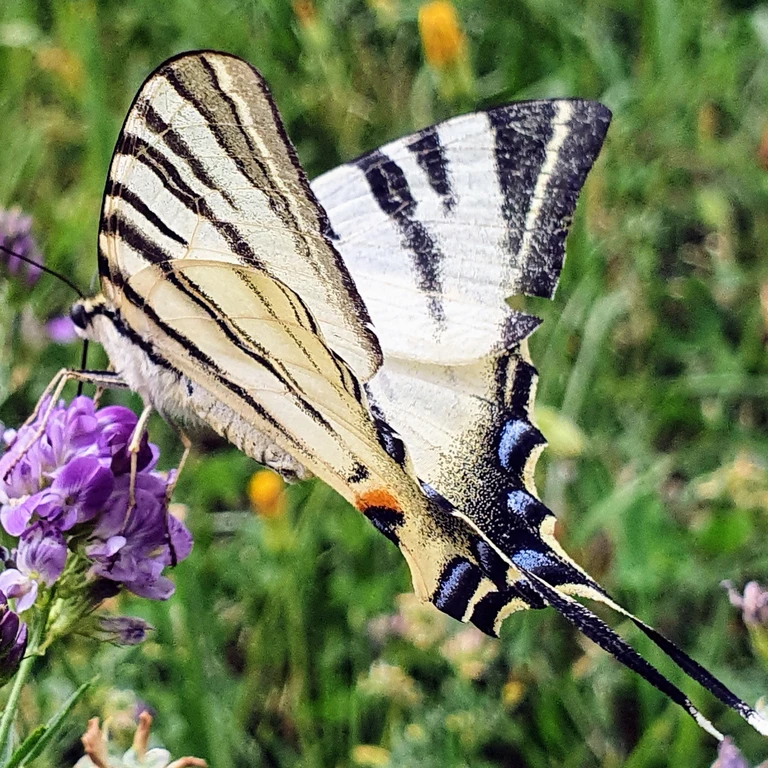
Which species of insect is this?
Iphiclides podalirius
